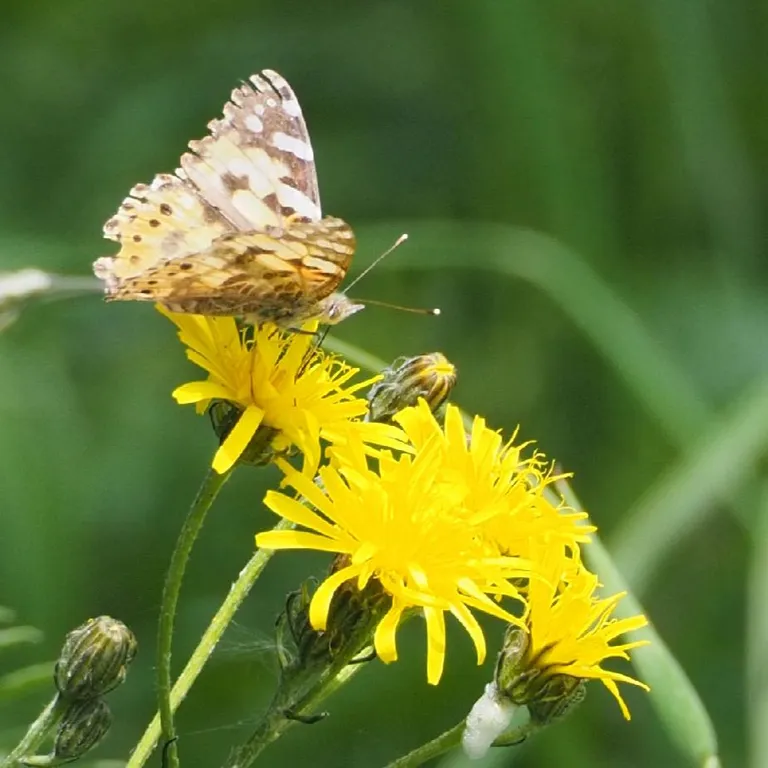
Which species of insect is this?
Vanessa cardui
